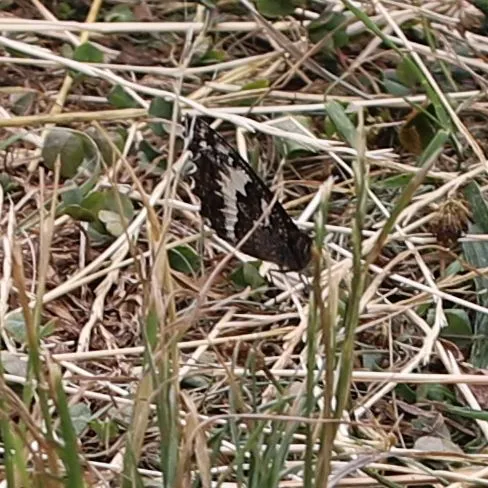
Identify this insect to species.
Brintesia circe
